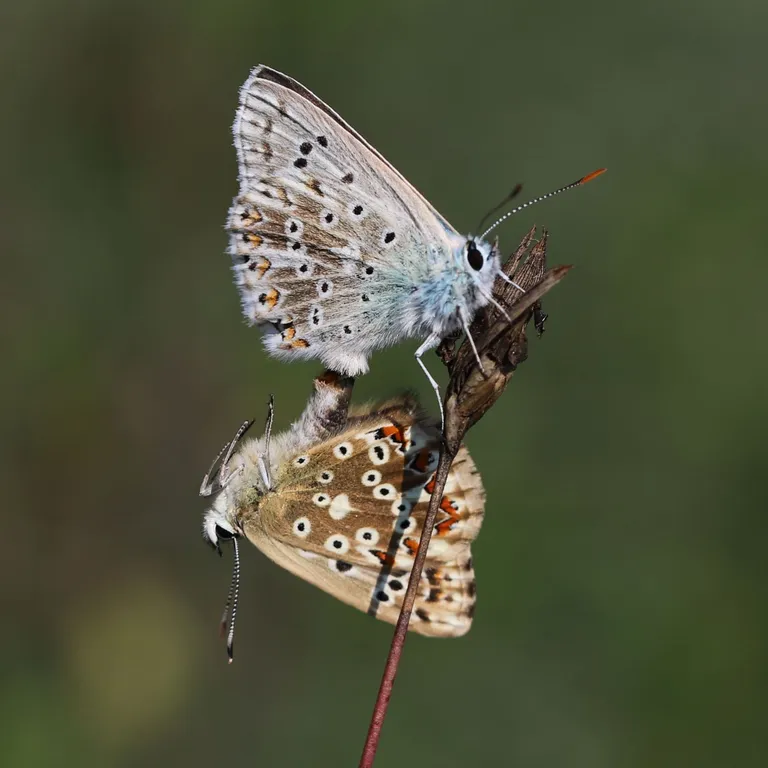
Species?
Lysandra coridon
